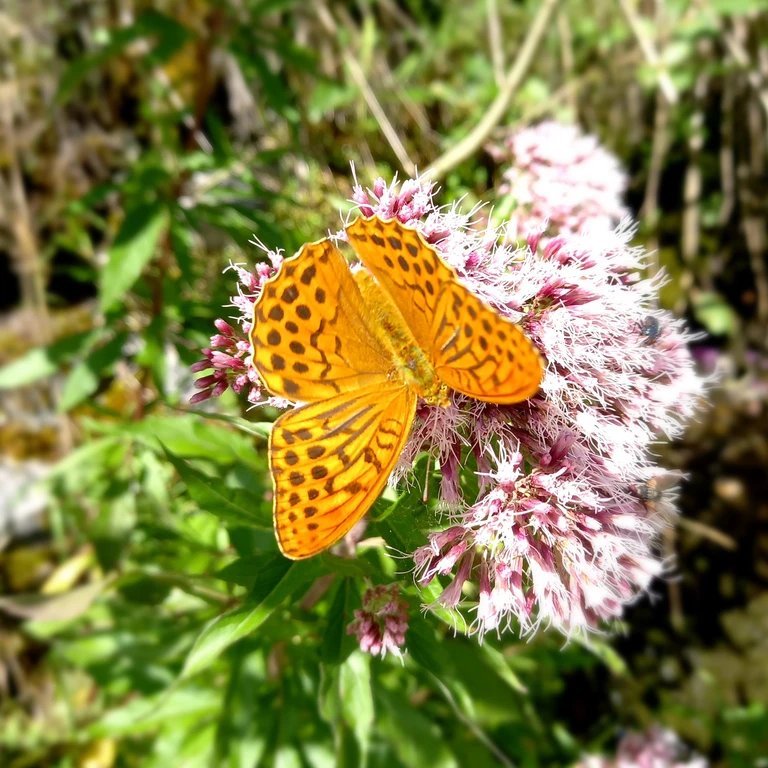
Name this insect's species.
Argynnis paphia
